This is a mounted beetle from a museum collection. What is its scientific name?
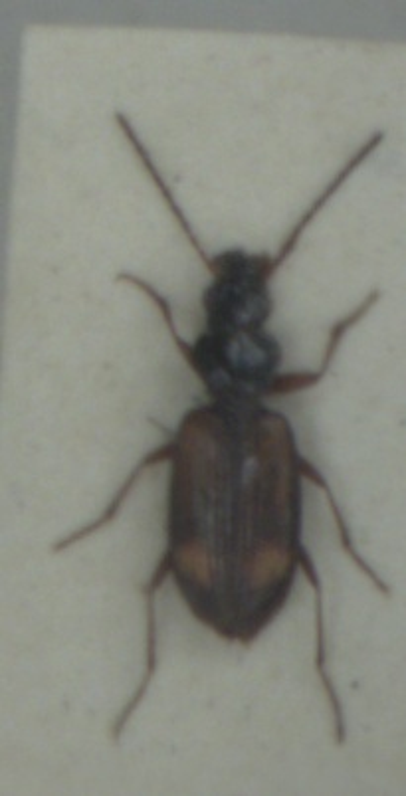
Bembidion saxatile
